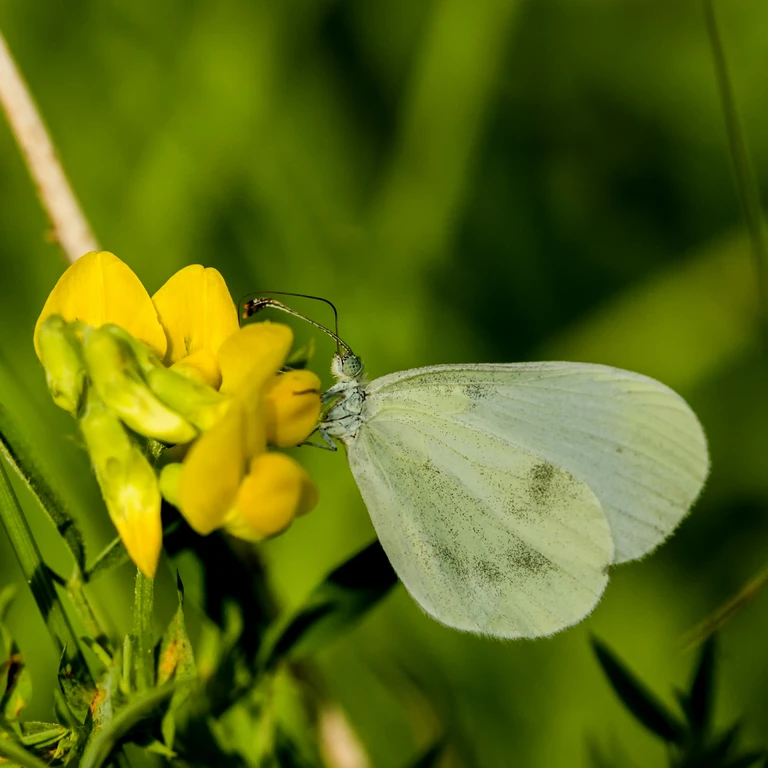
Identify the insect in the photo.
Leptidea sinapis/juvernica
